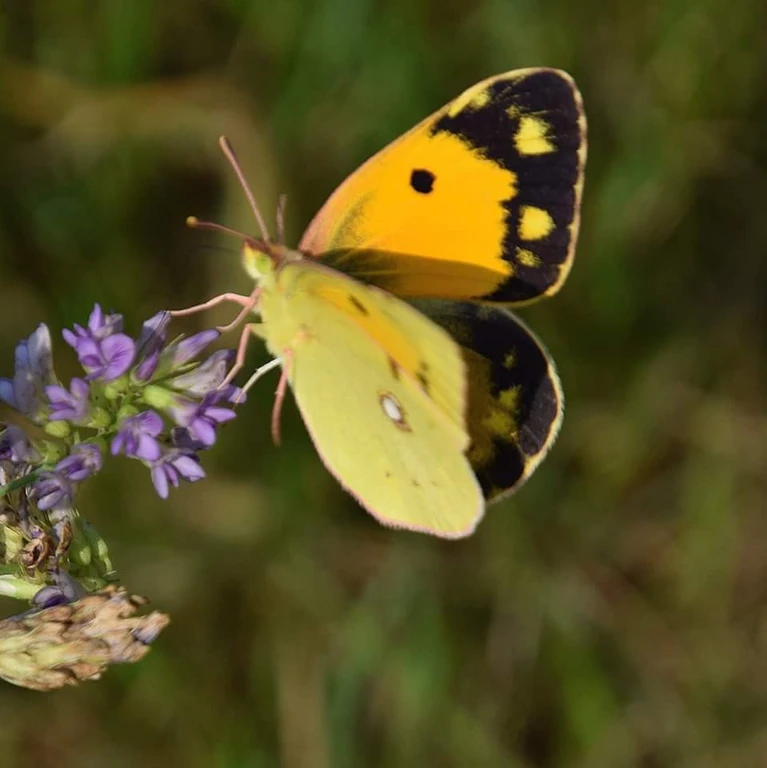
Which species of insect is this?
Colias croceus
